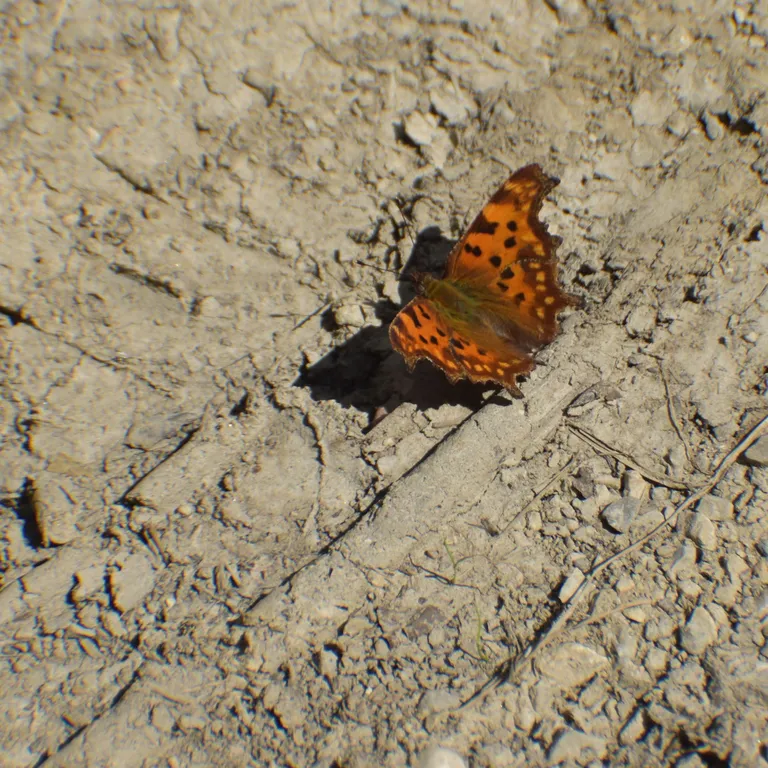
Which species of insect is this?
Polygonia c-album
